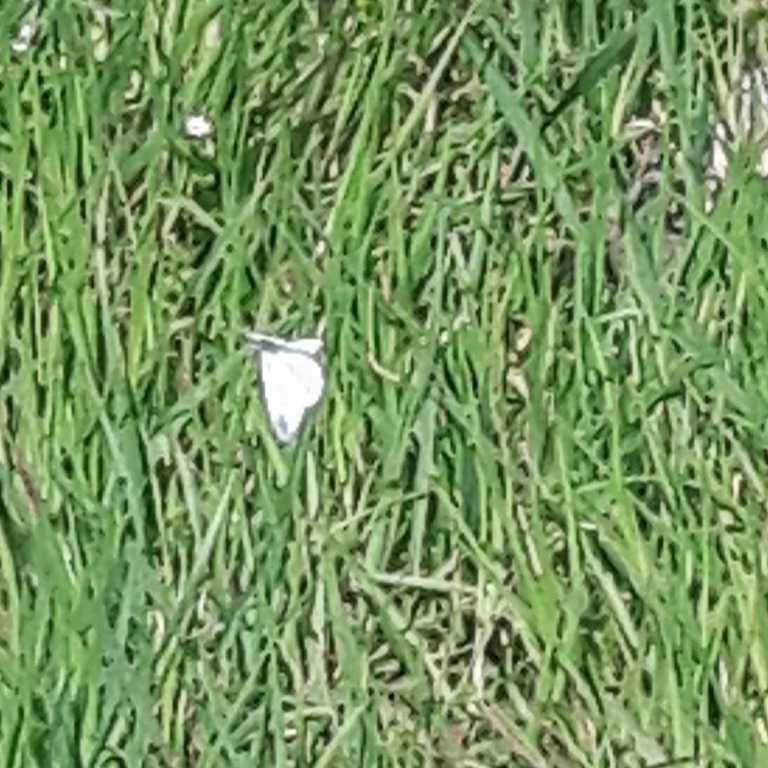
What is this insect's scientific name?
Leptidea sinapis/juvernica
